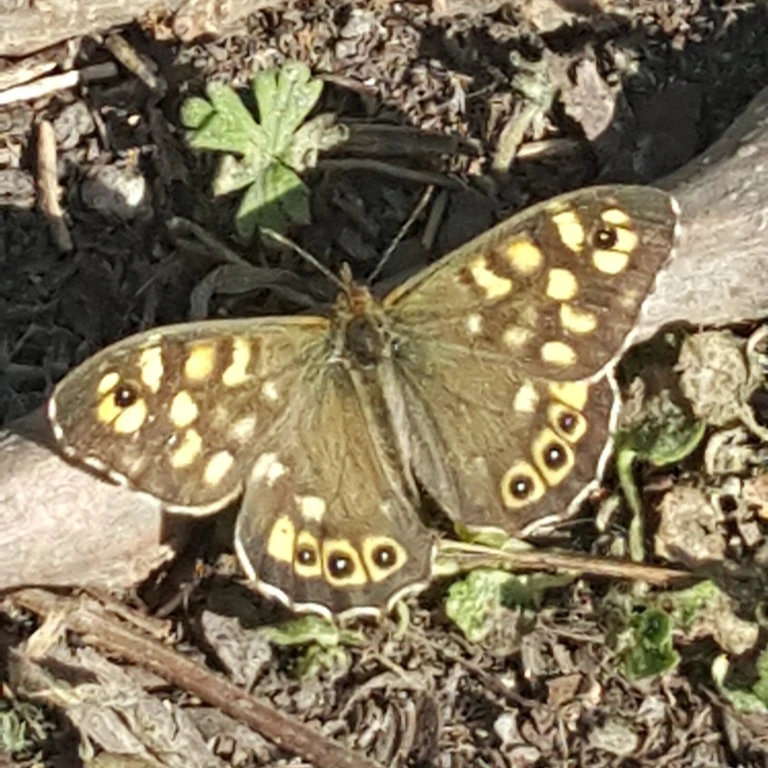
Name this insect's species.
Pararge aegeria
